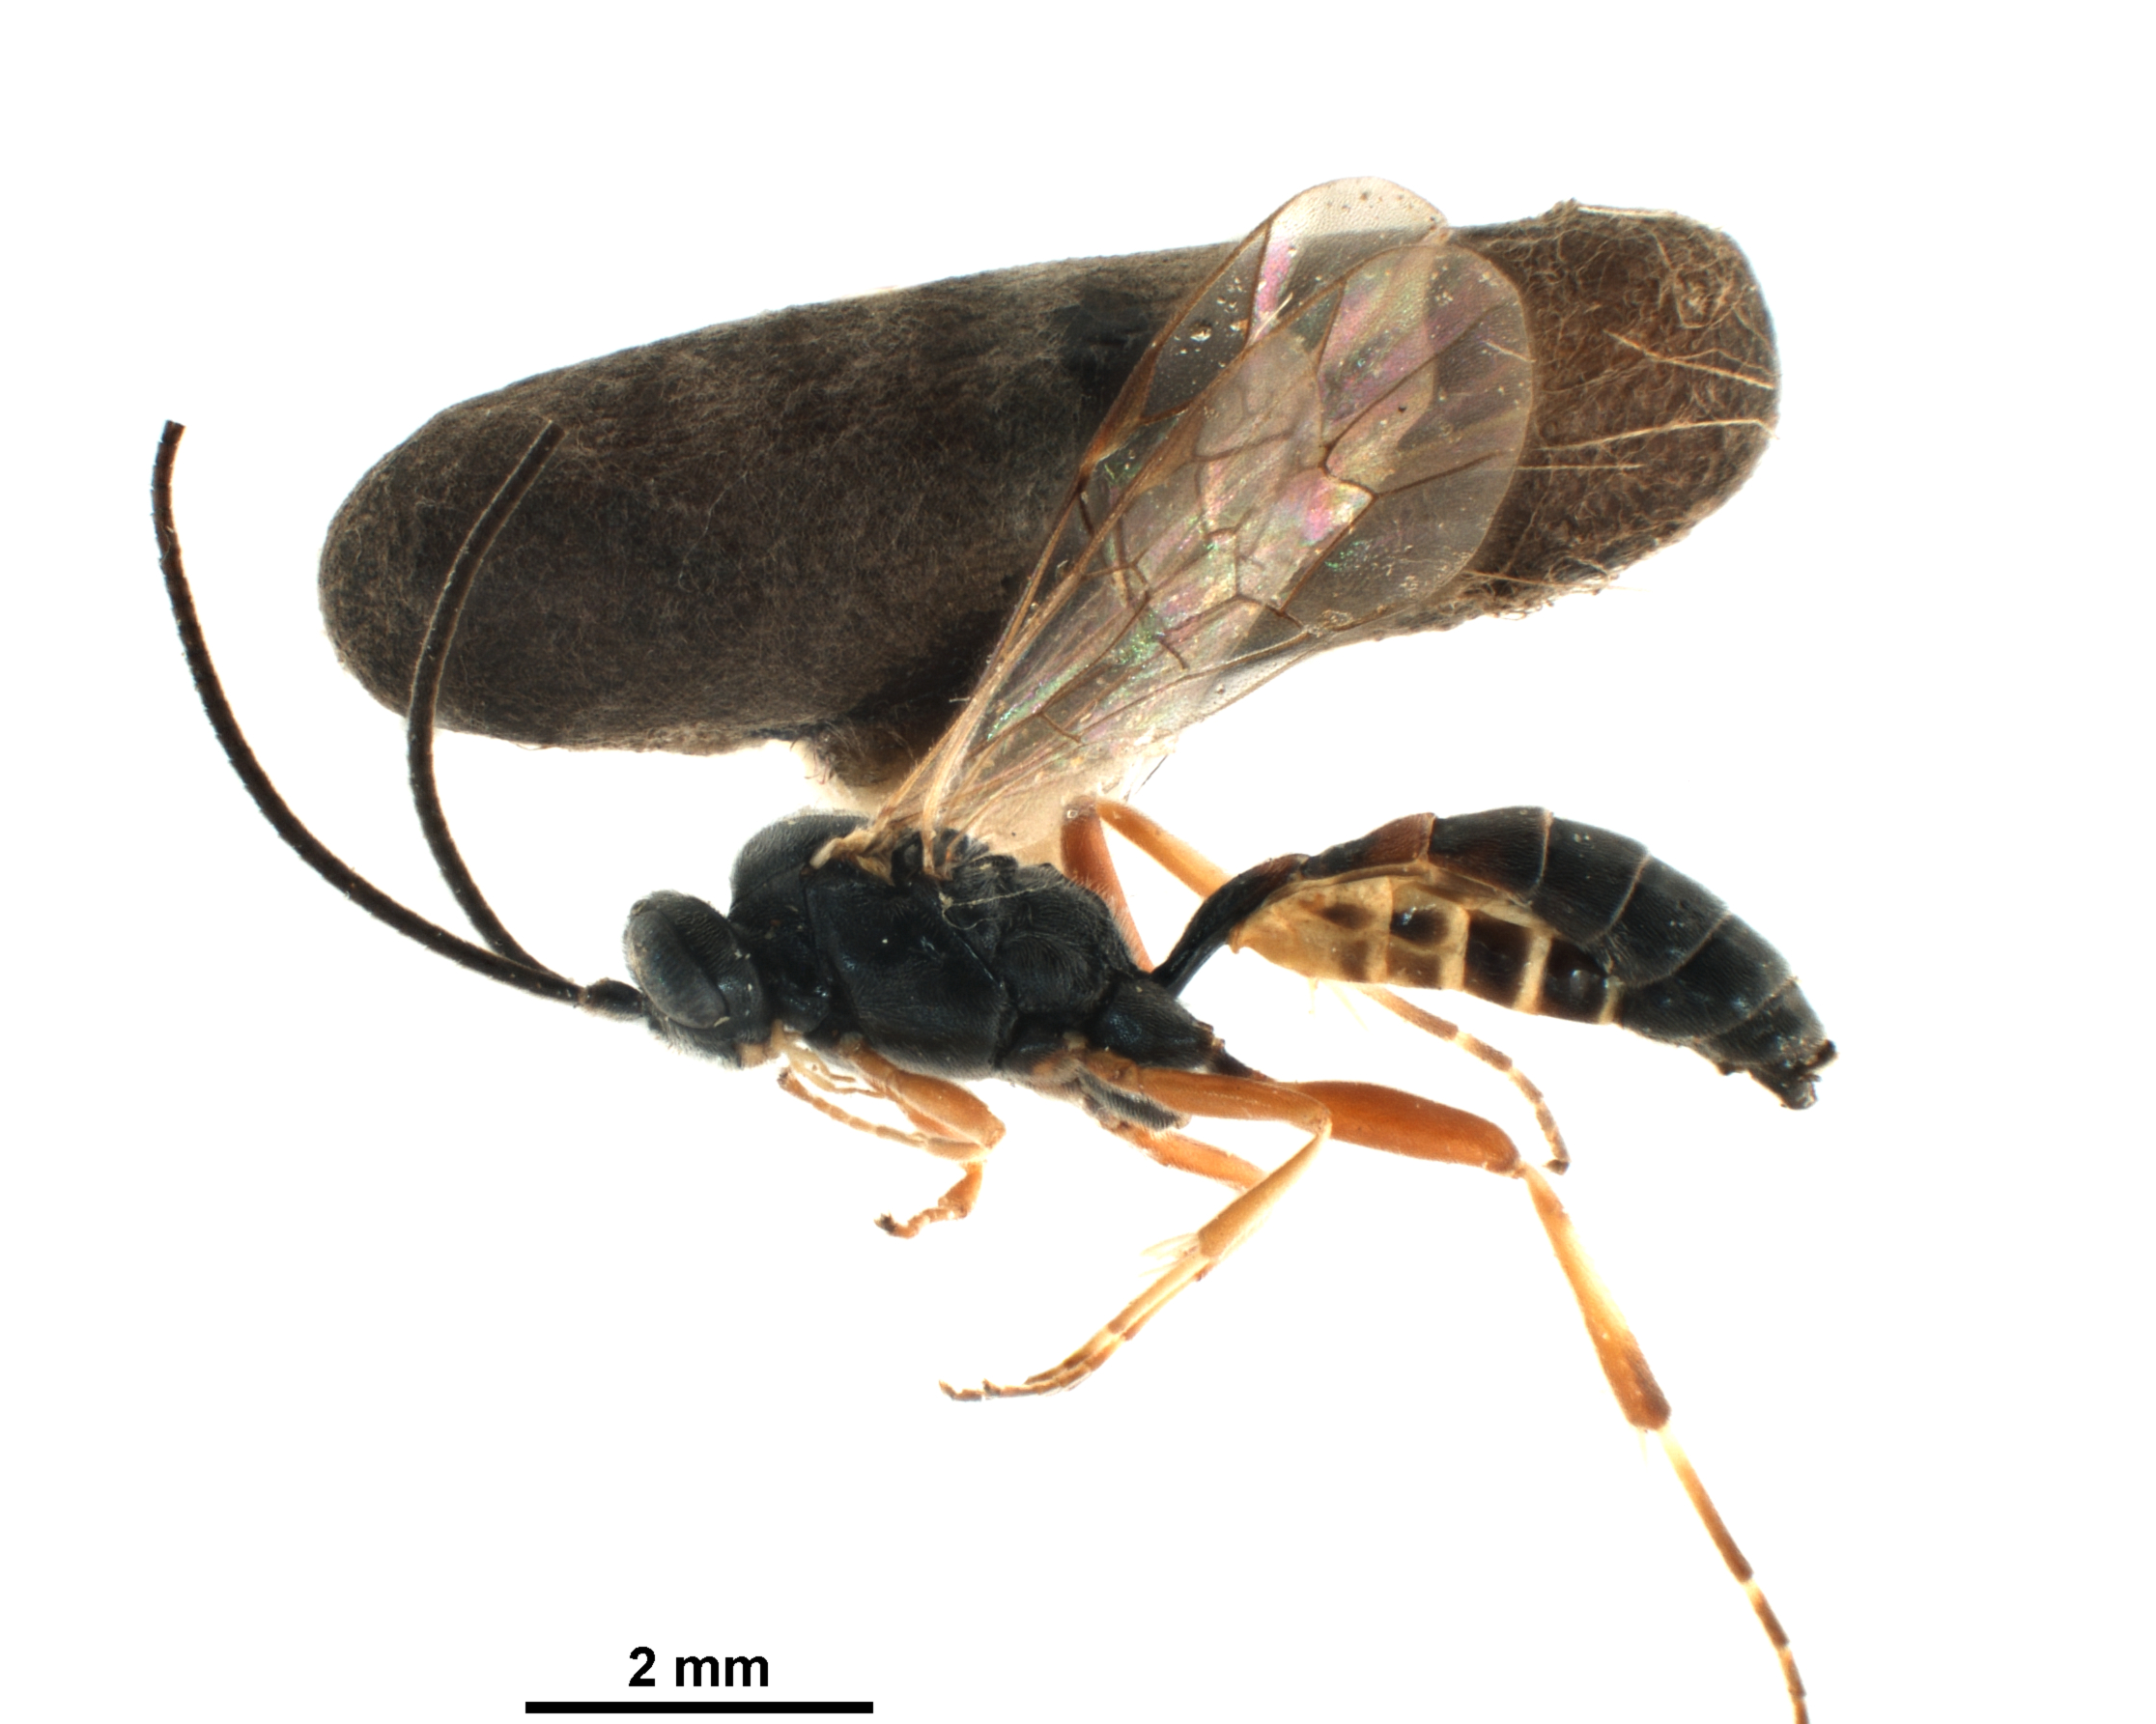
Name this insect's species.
Sesioplex depressus
